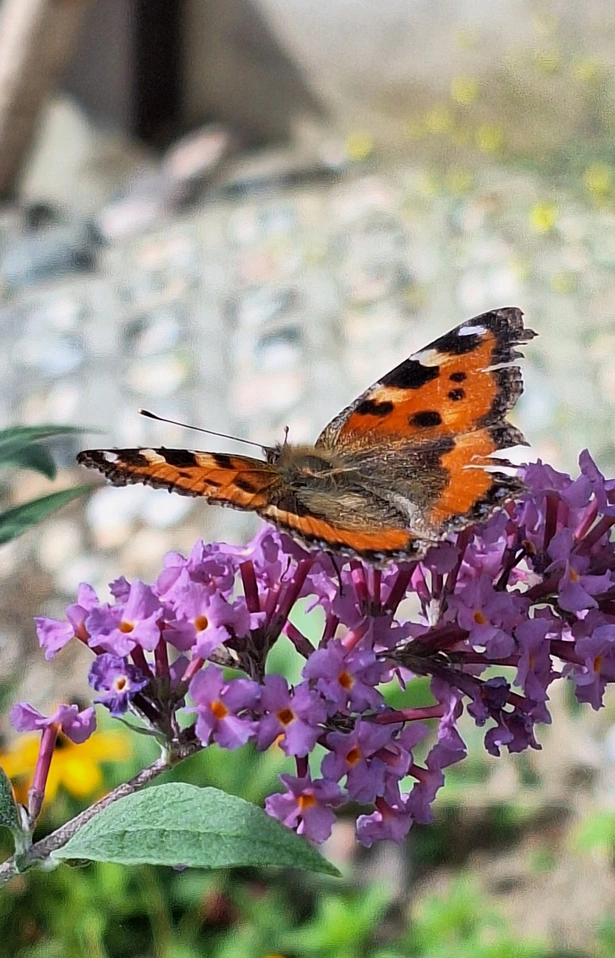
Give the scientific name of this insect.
Aglais urticae
